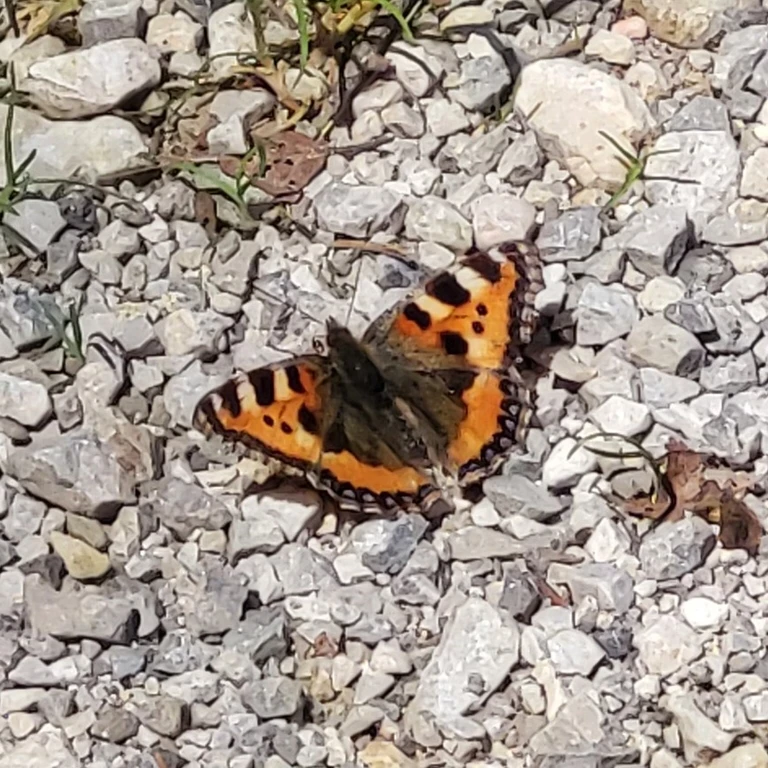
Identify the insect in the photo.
Aglais urticae
